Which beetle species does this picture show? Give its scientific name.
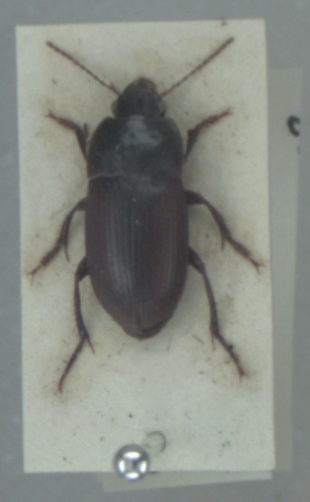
Harpalus servus
